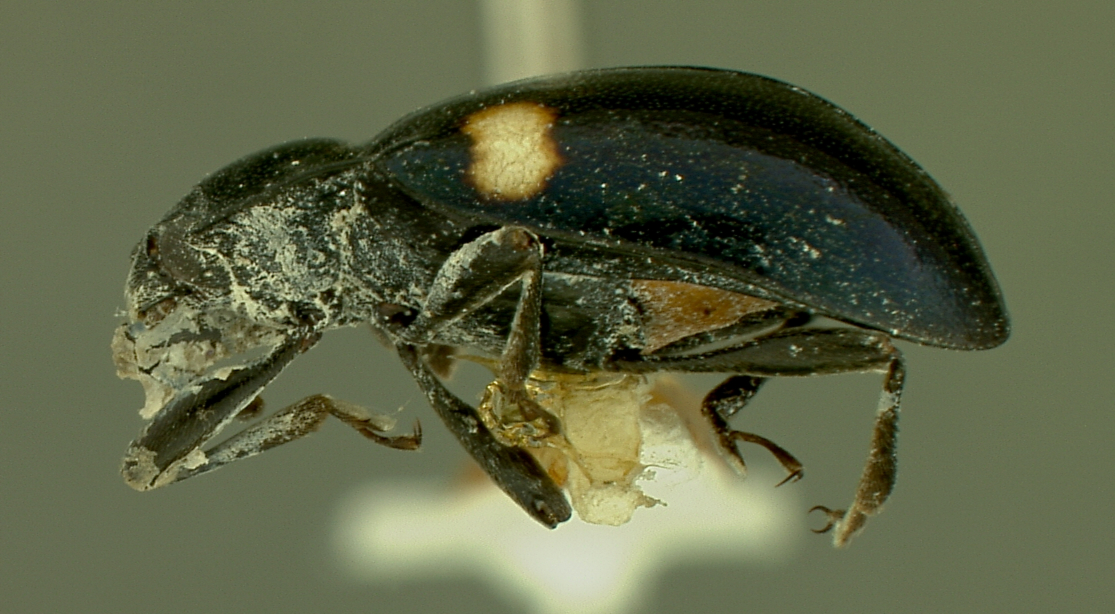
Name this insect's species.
Mycetina cyanescens
